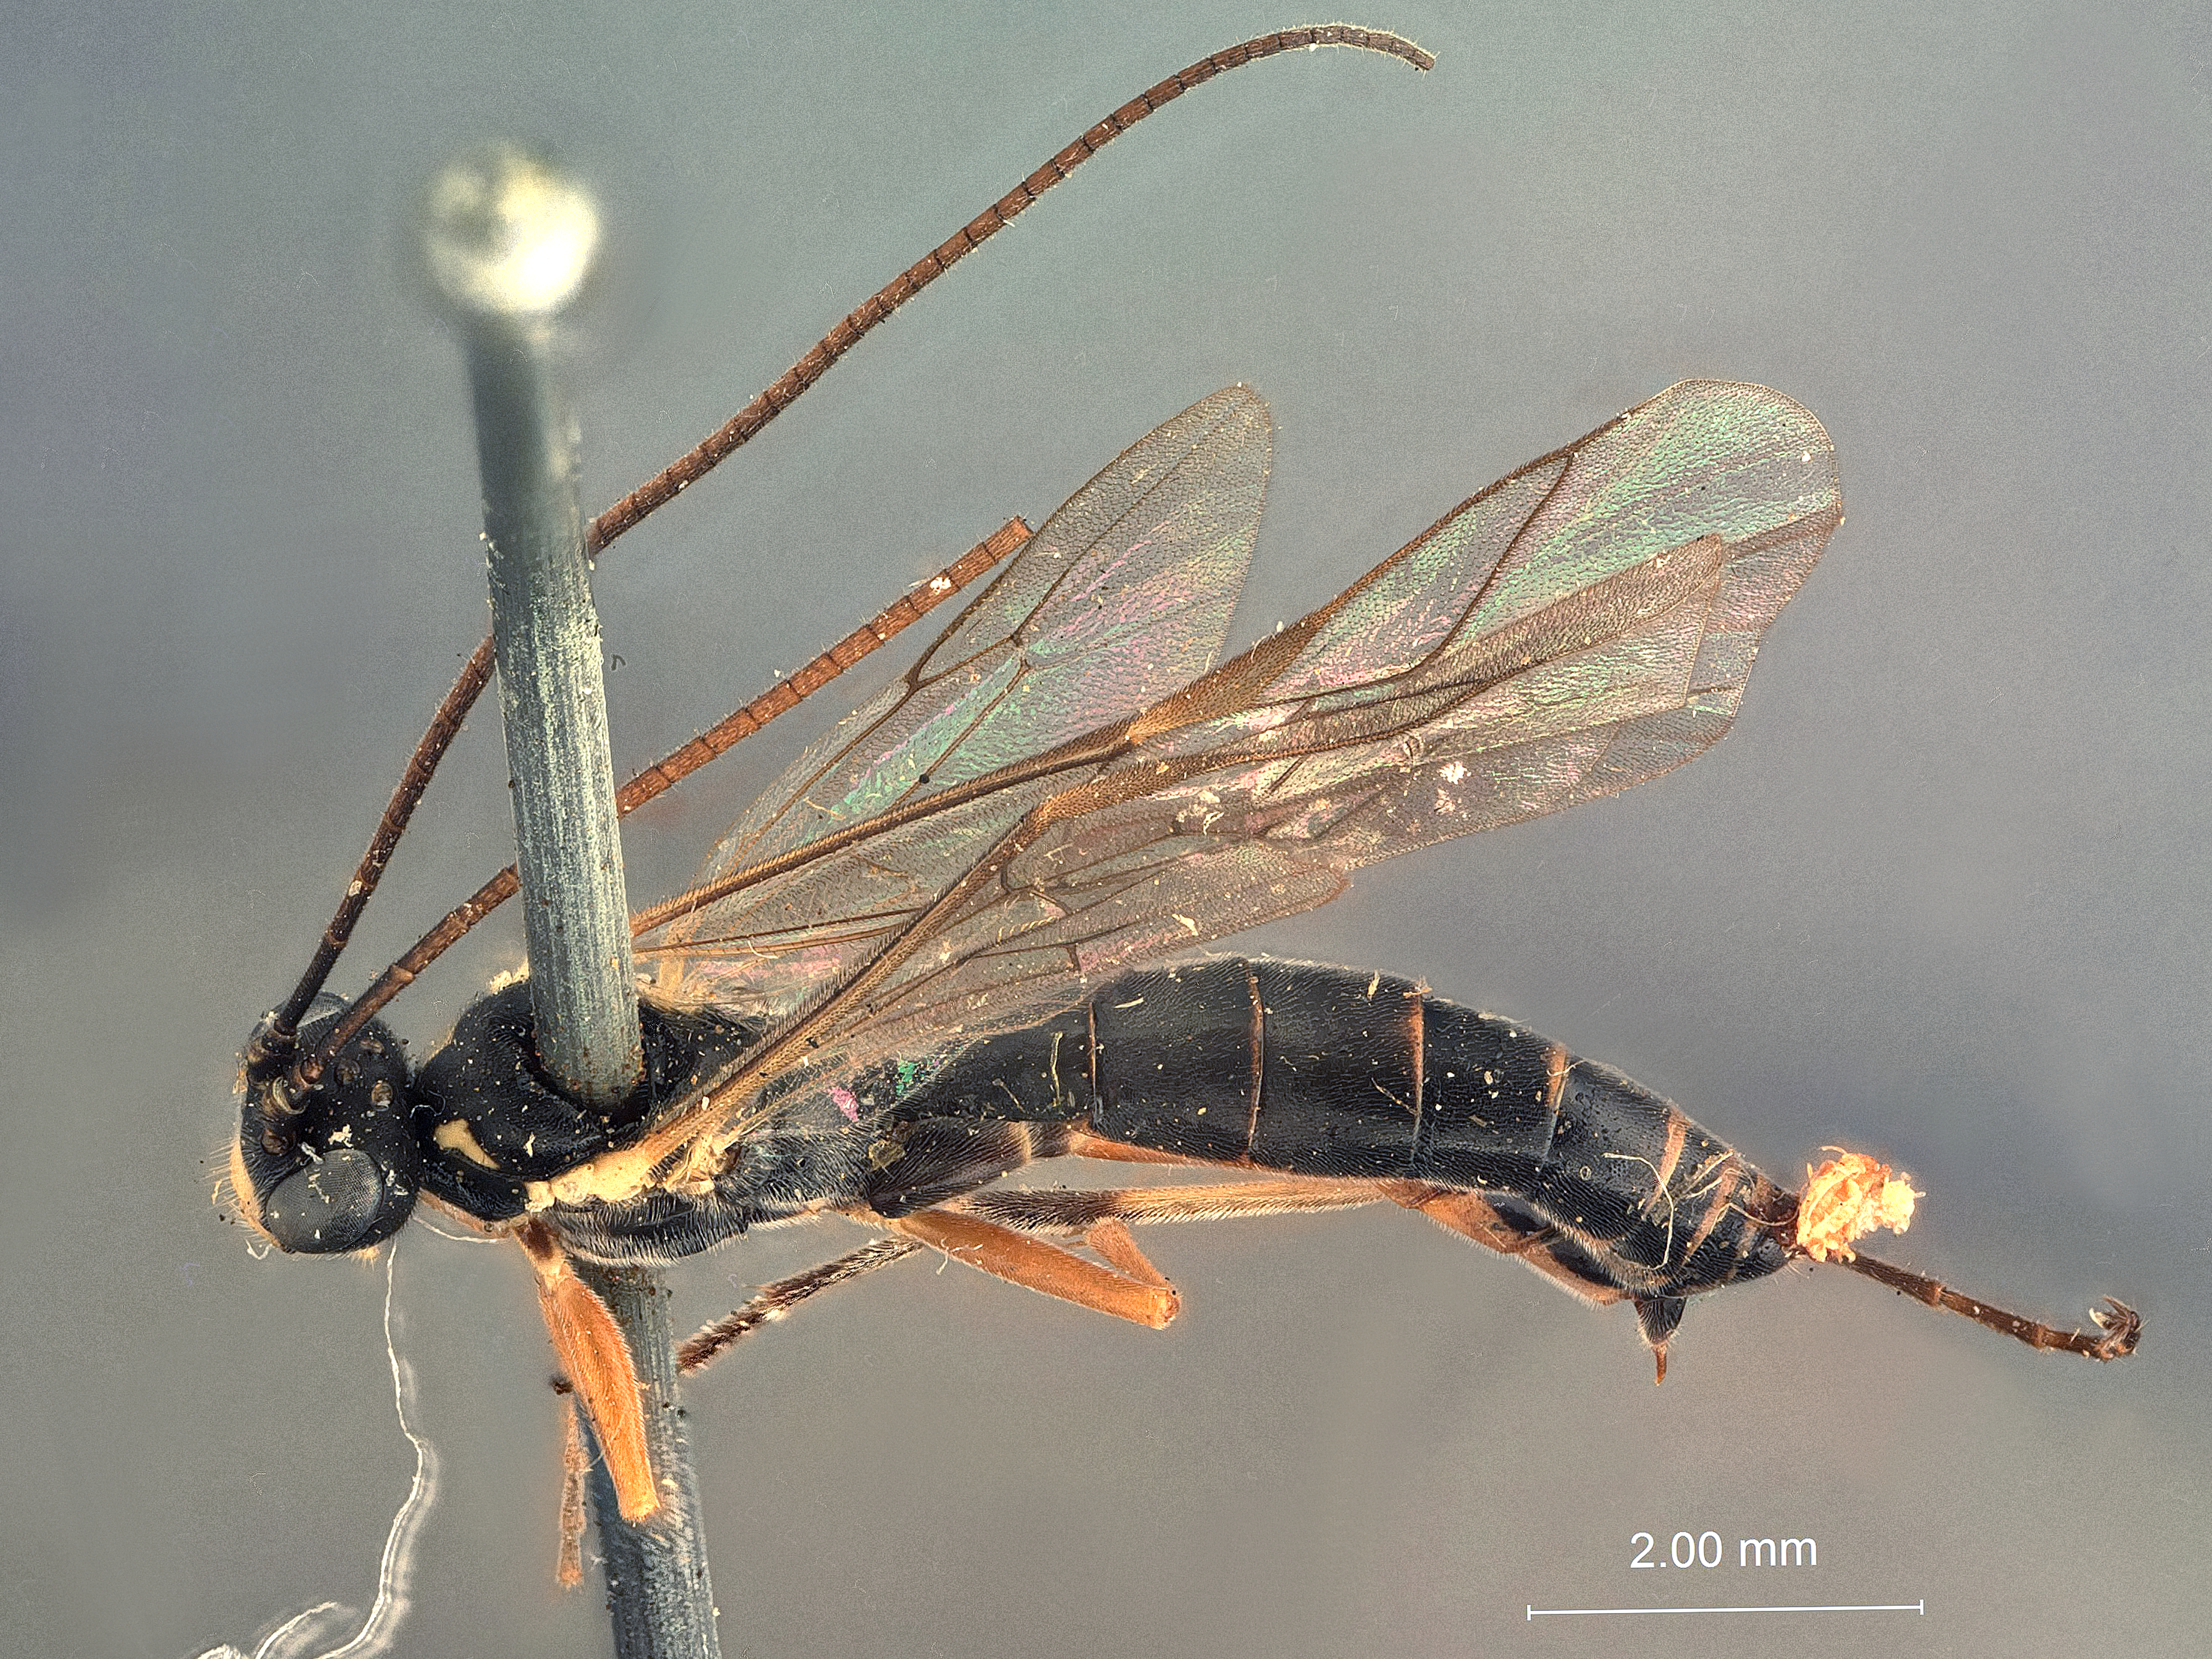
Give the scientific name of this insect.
Calliphrurus alaskensis
